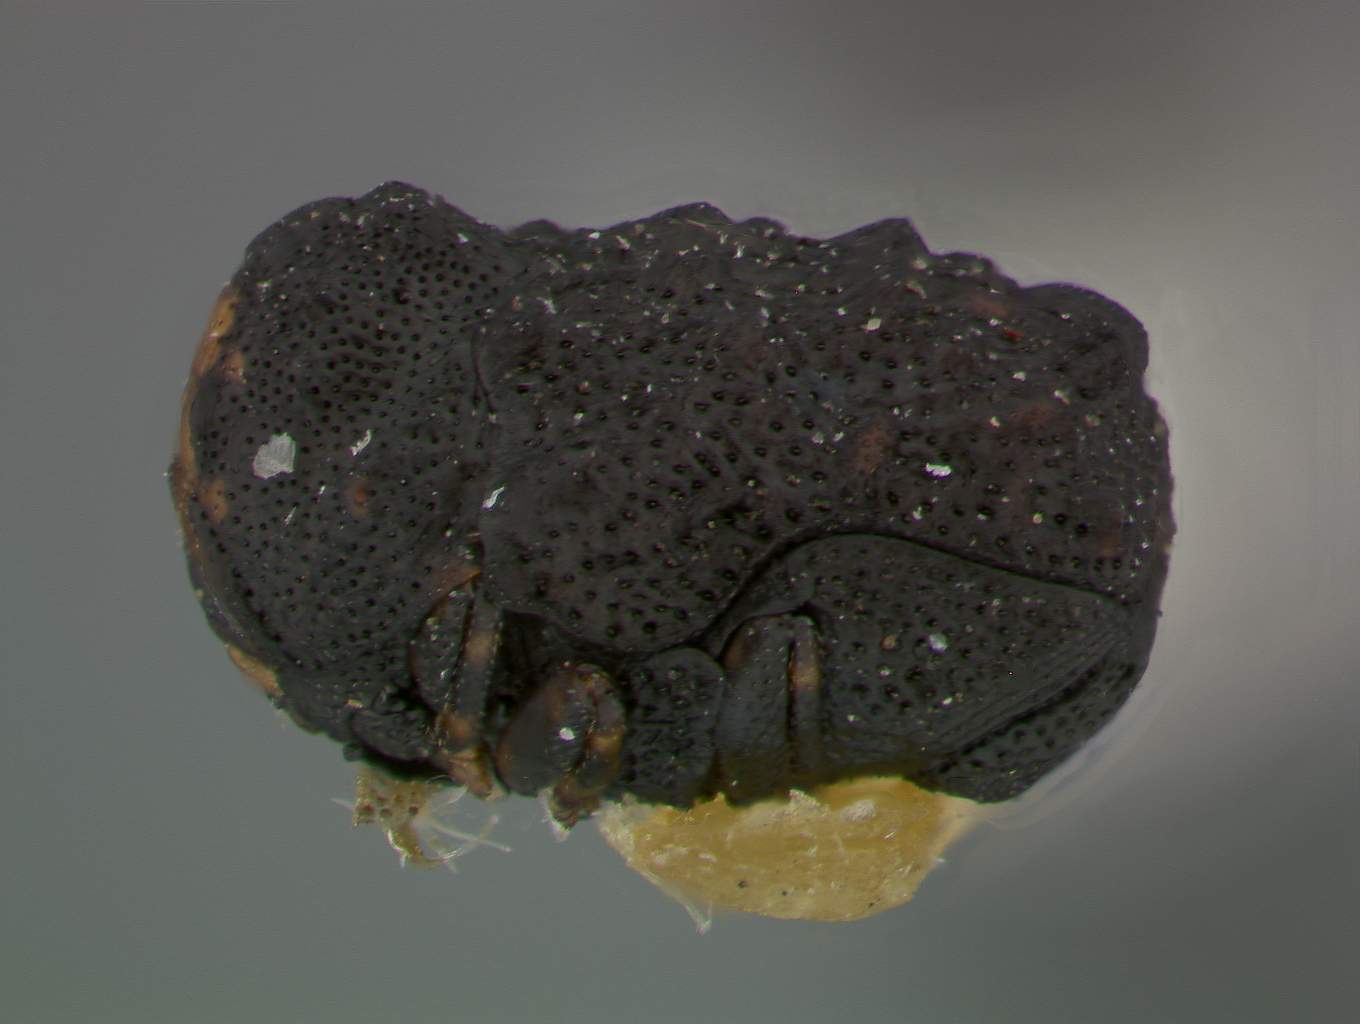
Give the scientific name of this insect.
Exema dispar
